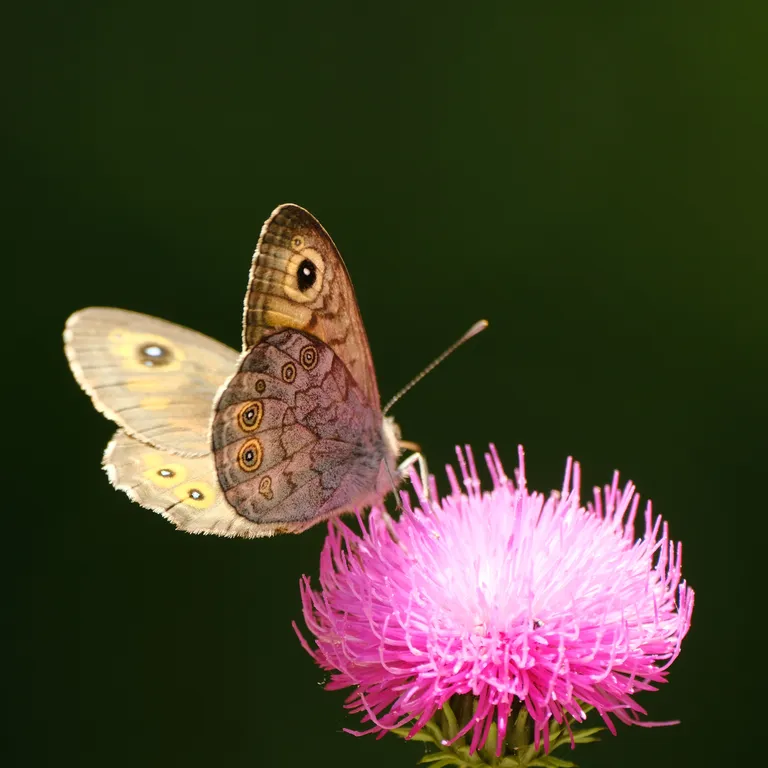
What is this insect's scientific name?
Lasiommata maera (also Pararge maera)
